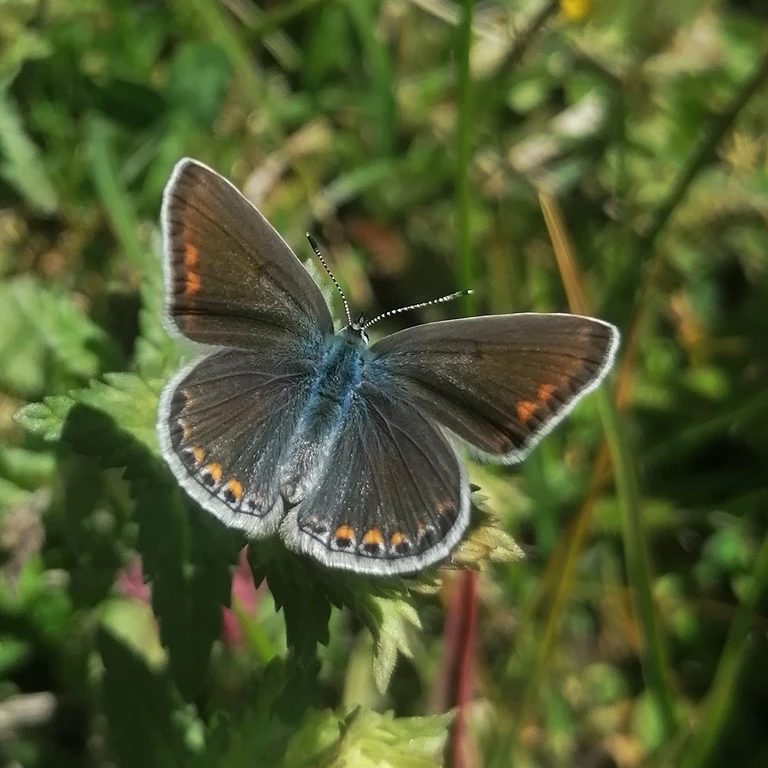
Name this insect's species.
Polyommatus icarus
